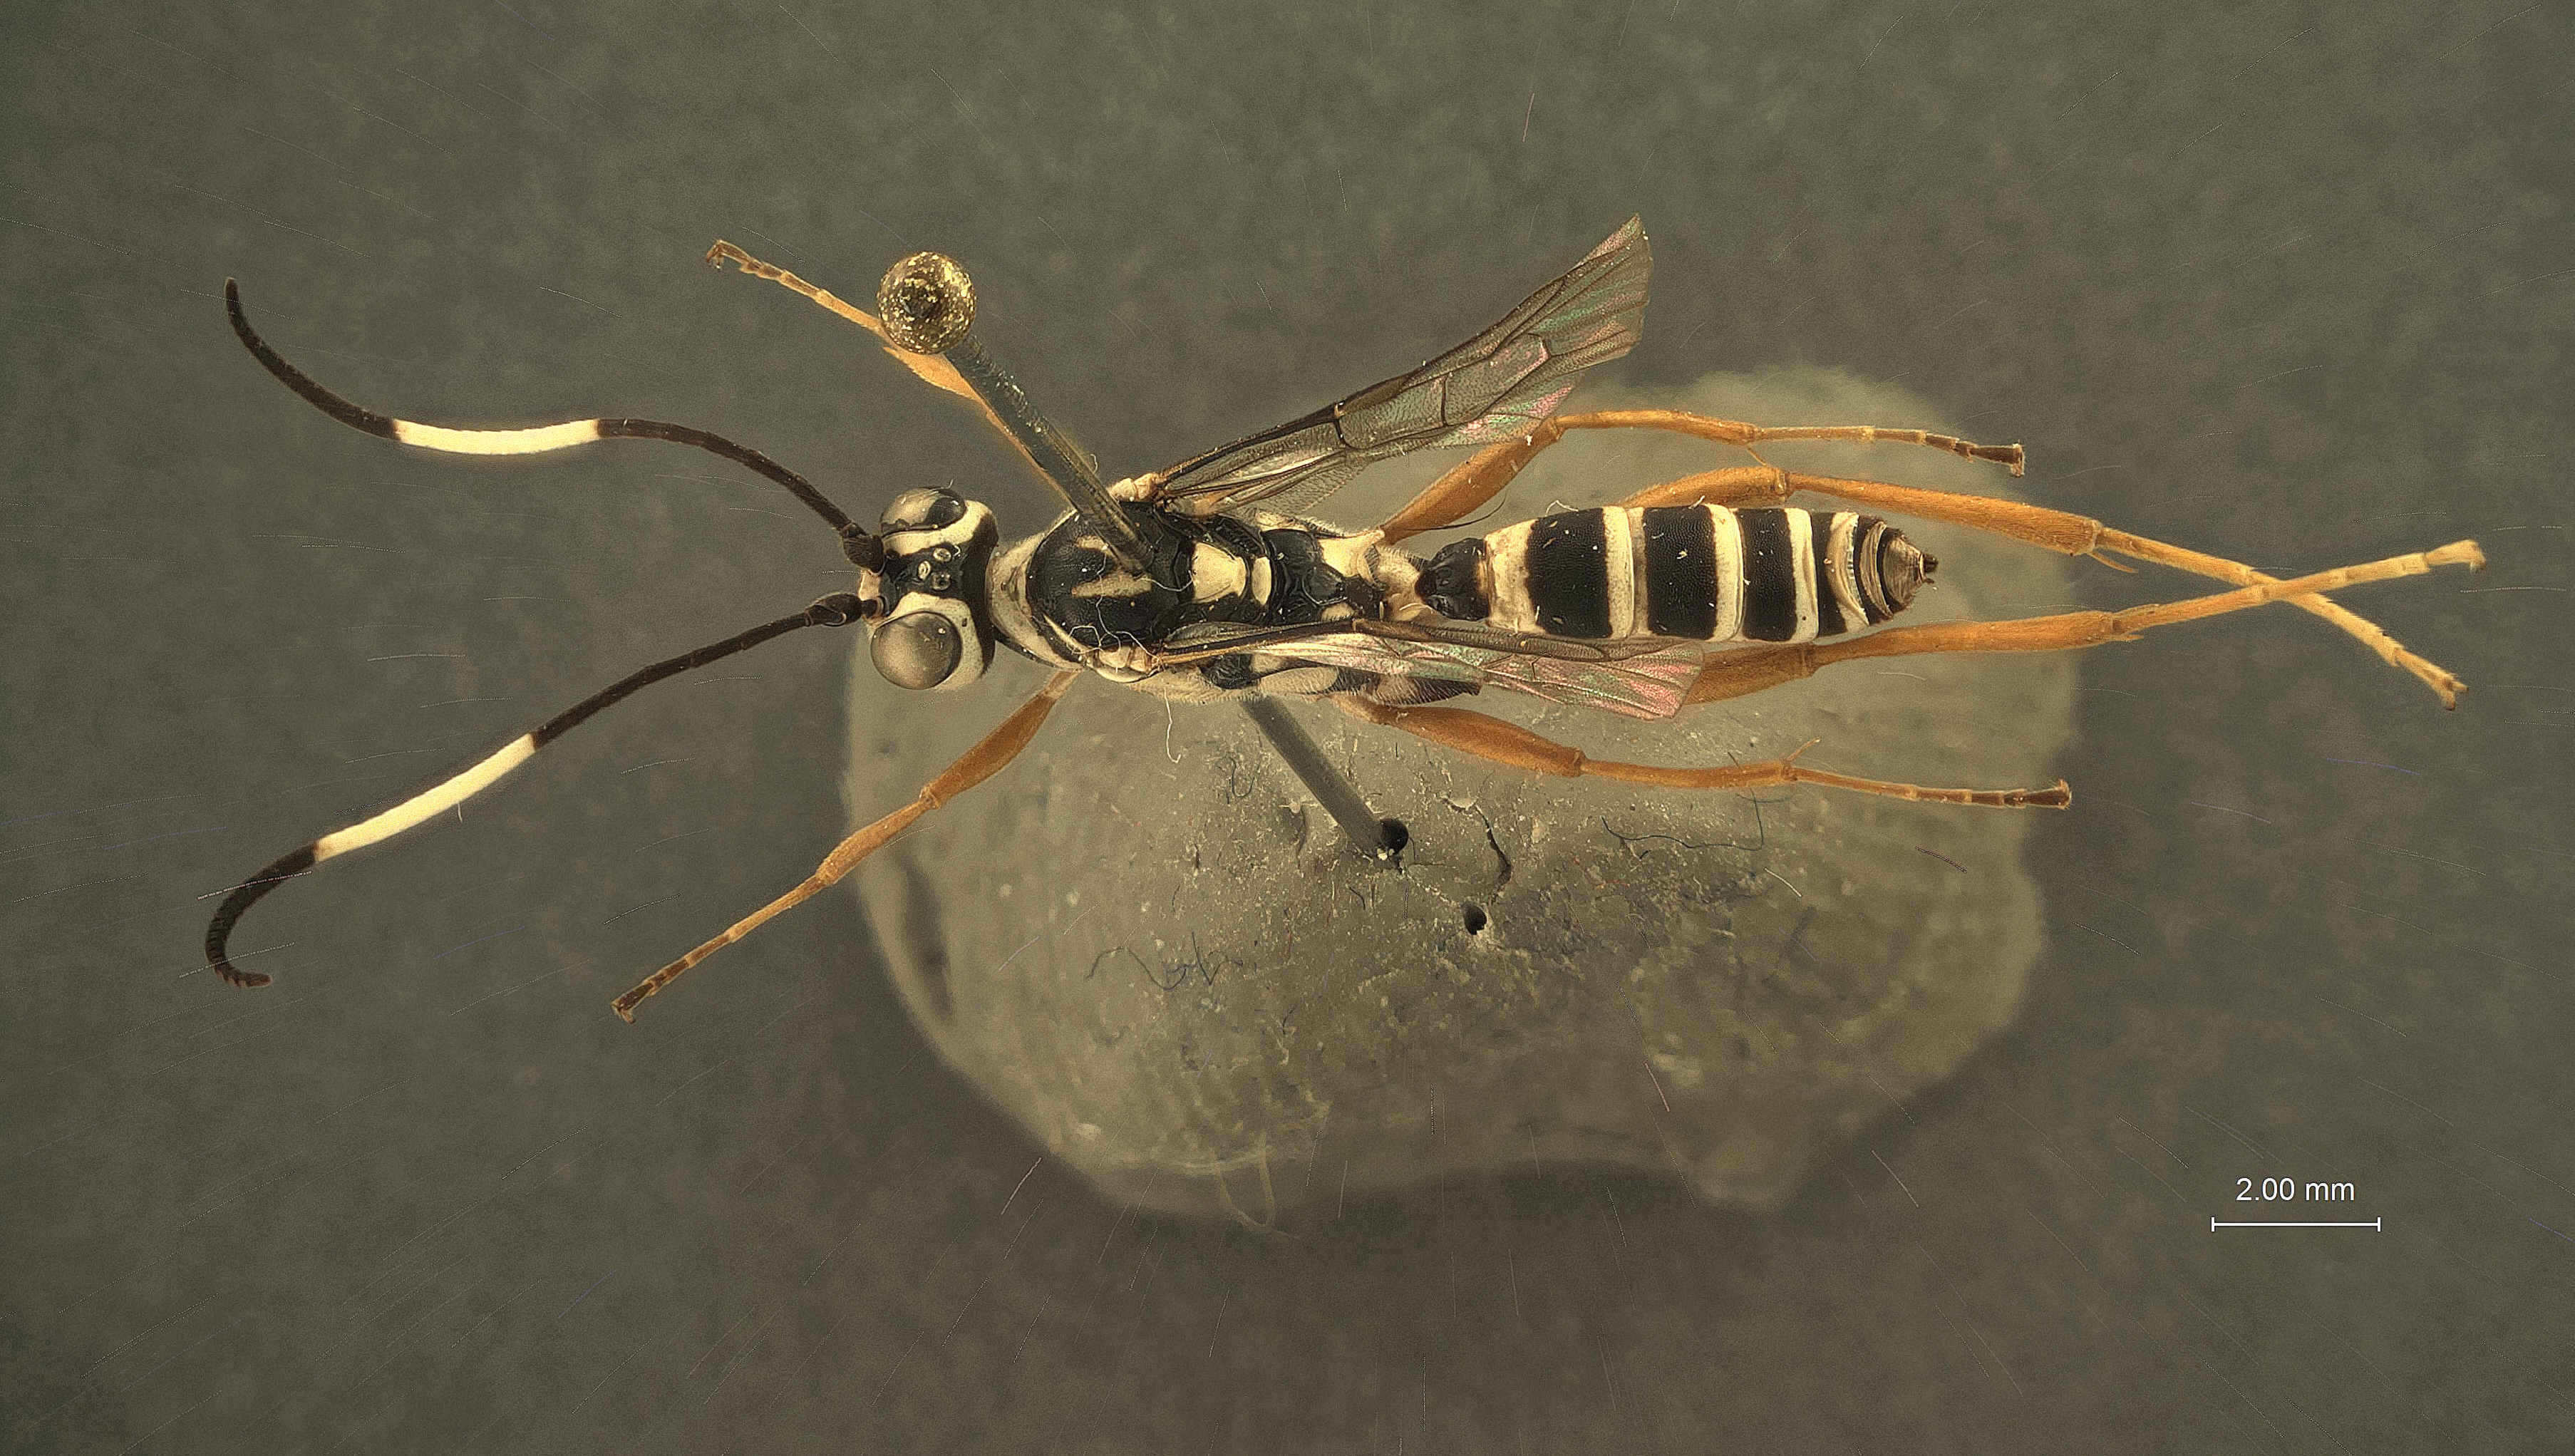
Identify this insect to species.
Ichneumon concinnus
